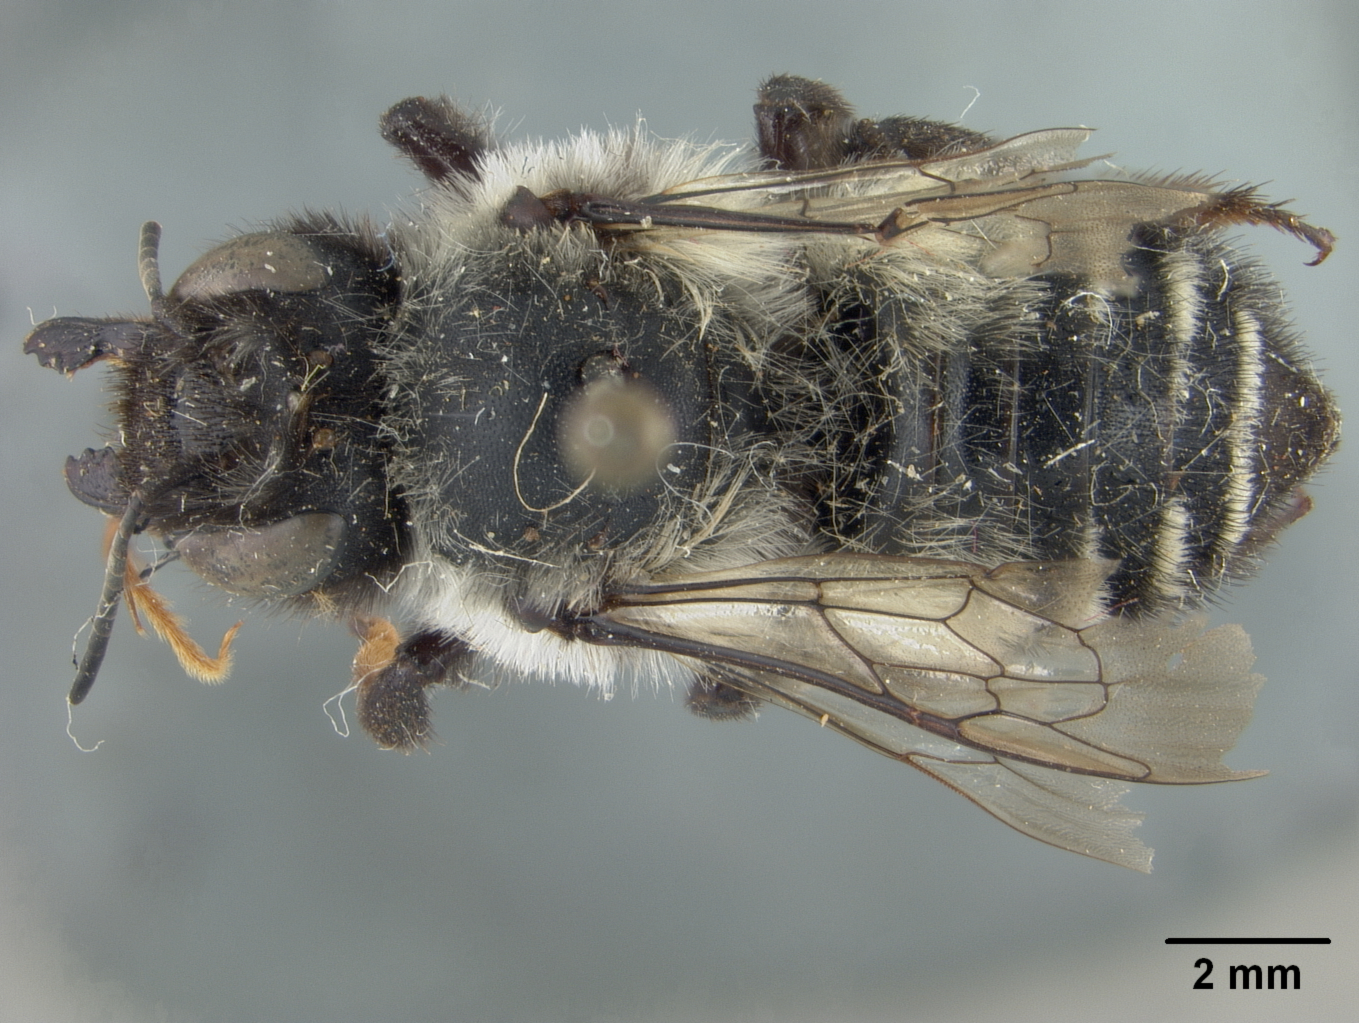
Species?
Cressoniella golbachi
